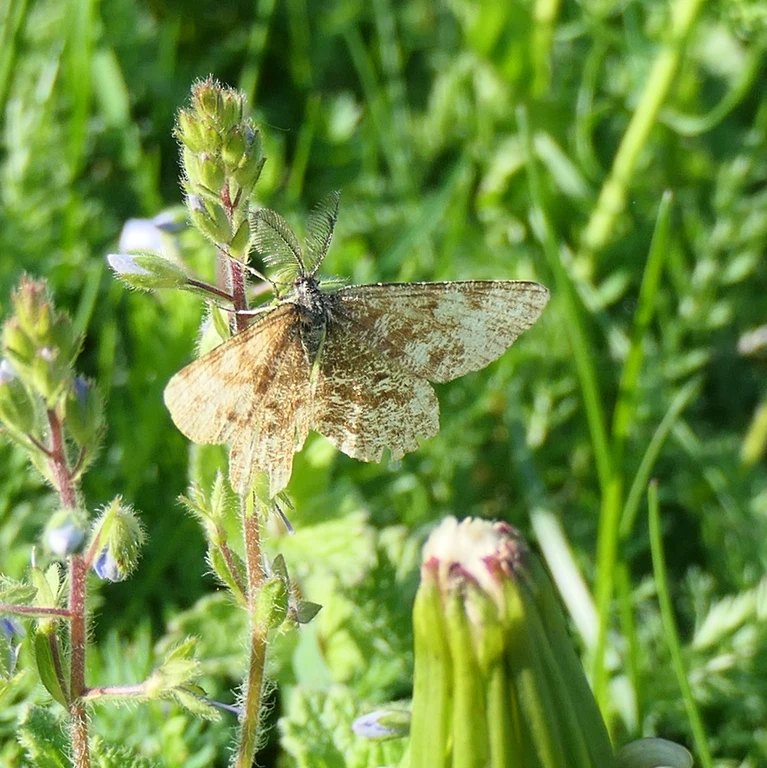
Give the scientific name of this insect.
Ematurga atomaria
